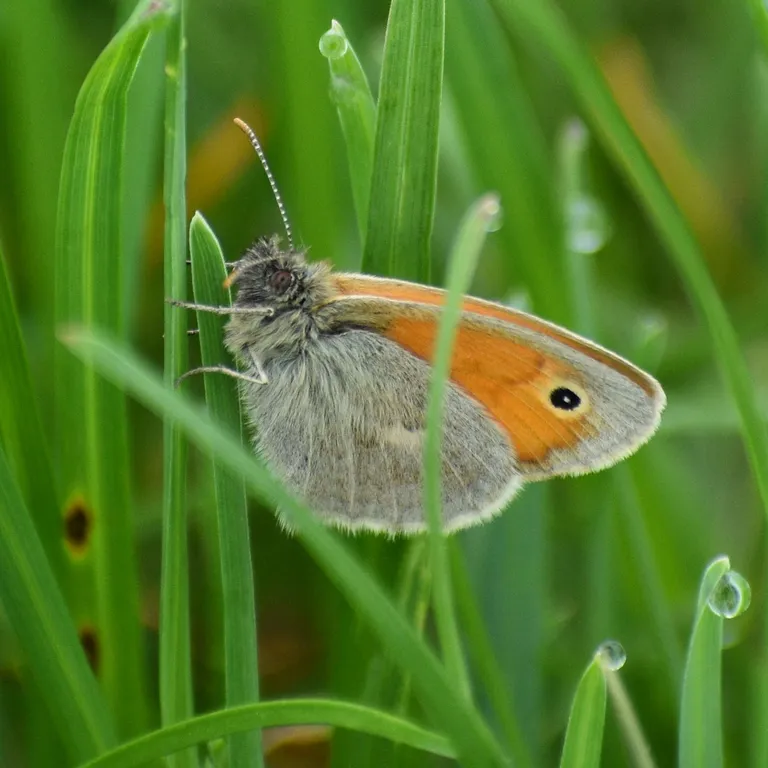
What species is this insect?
Coenonympha pamphilus
